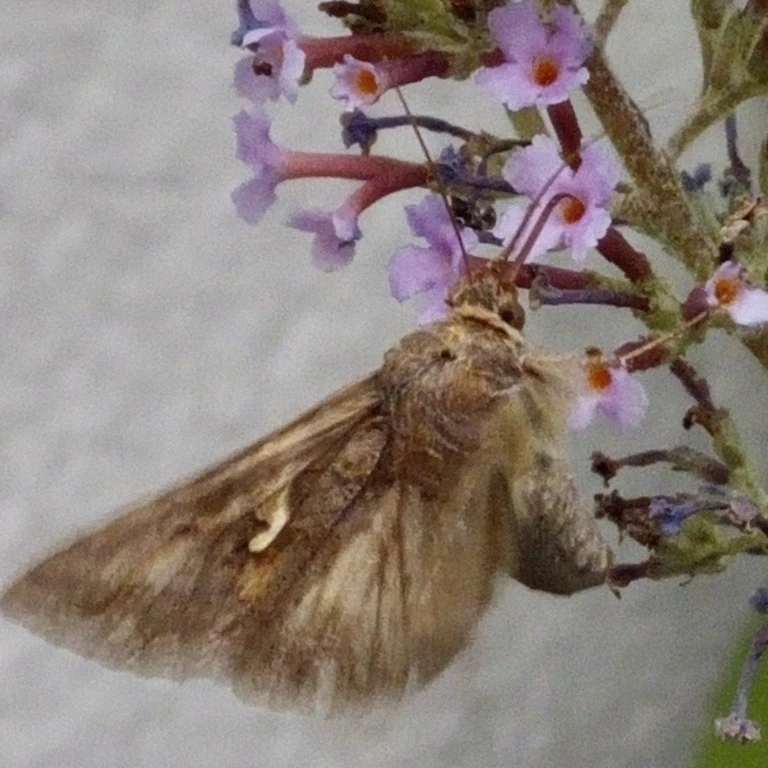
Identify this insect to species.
Autographa gamma
